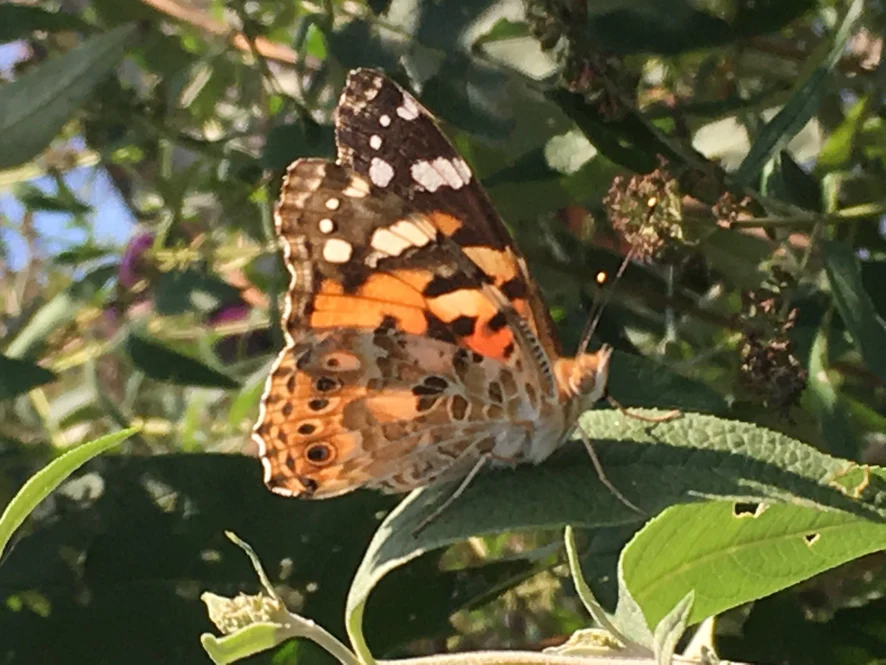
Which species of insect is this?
Vanessa cardui
